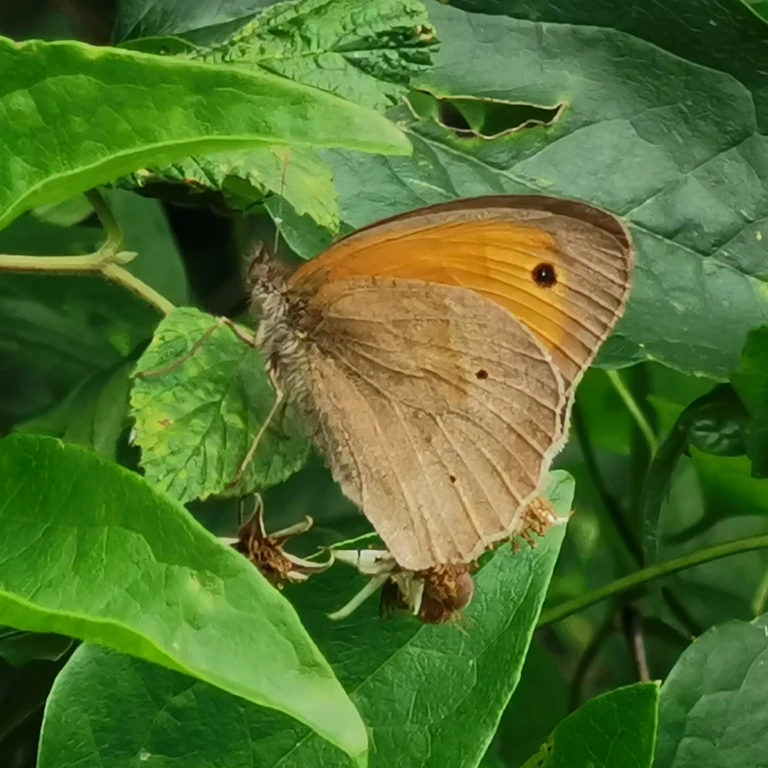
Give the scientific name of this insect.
Maniola jurtina
